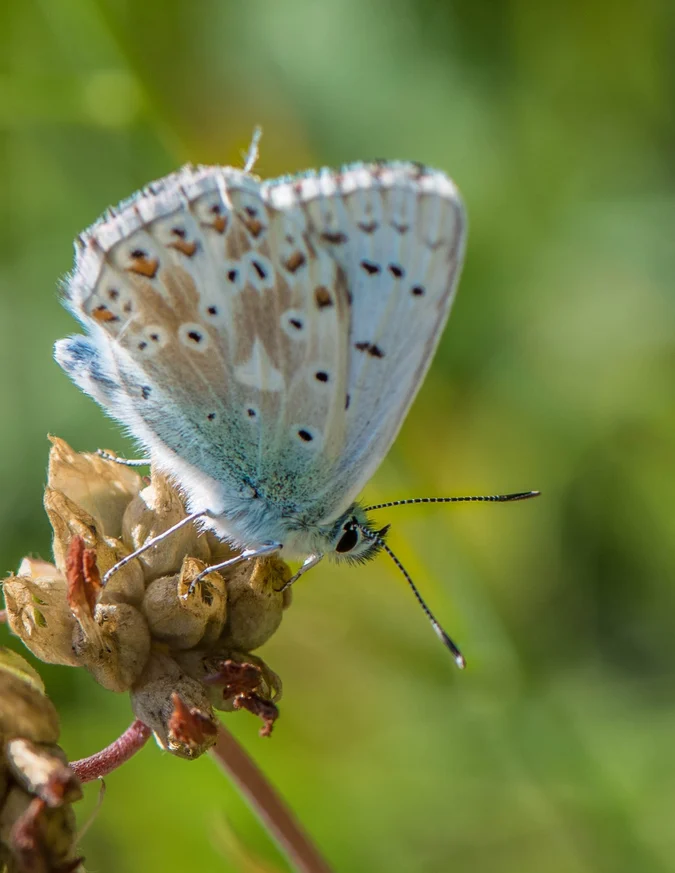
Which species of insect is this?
Lysandra coridon
